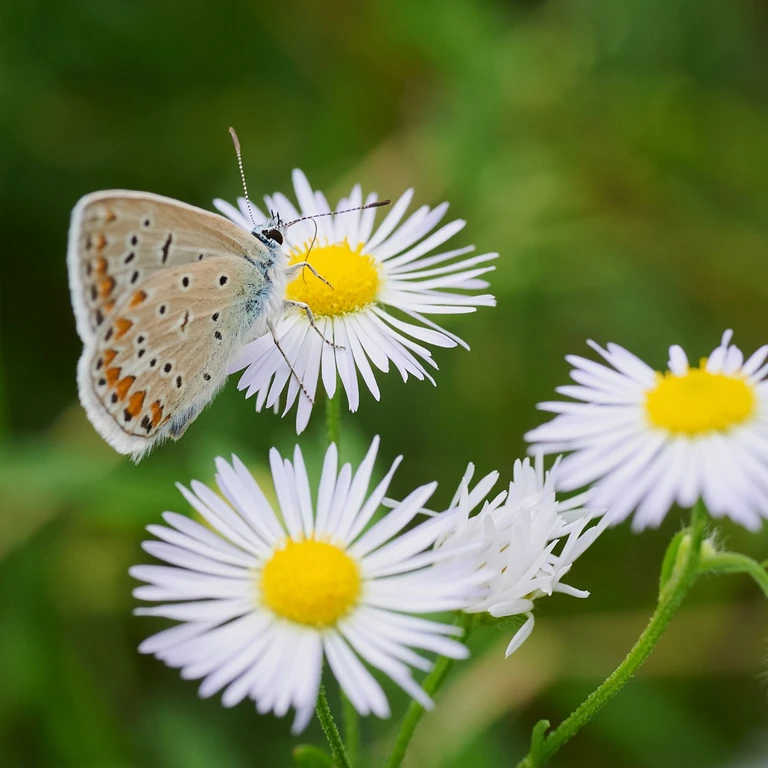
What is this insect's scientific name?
Polyommatus icarus
